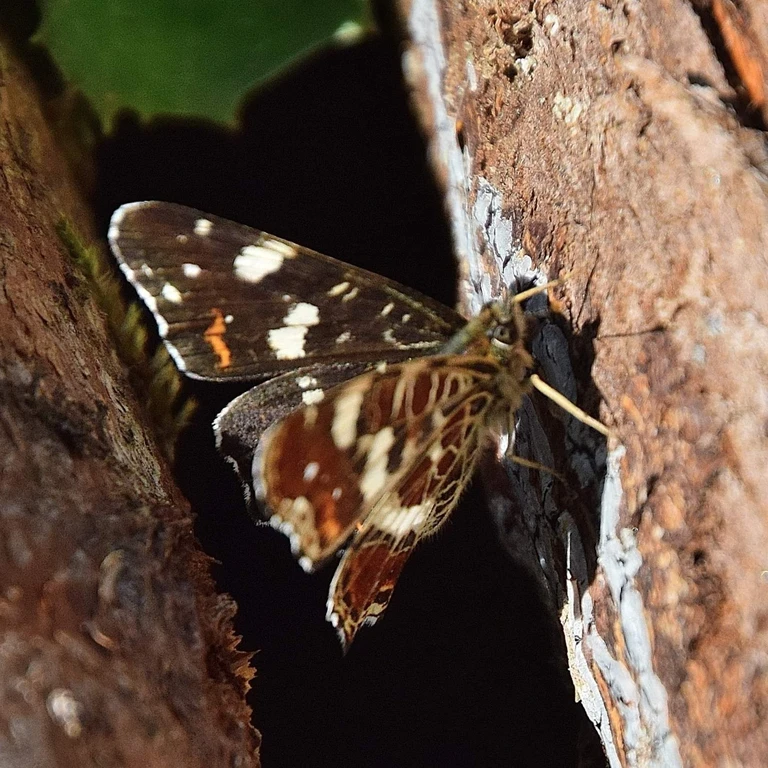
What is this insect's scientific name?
Araschnia levana
